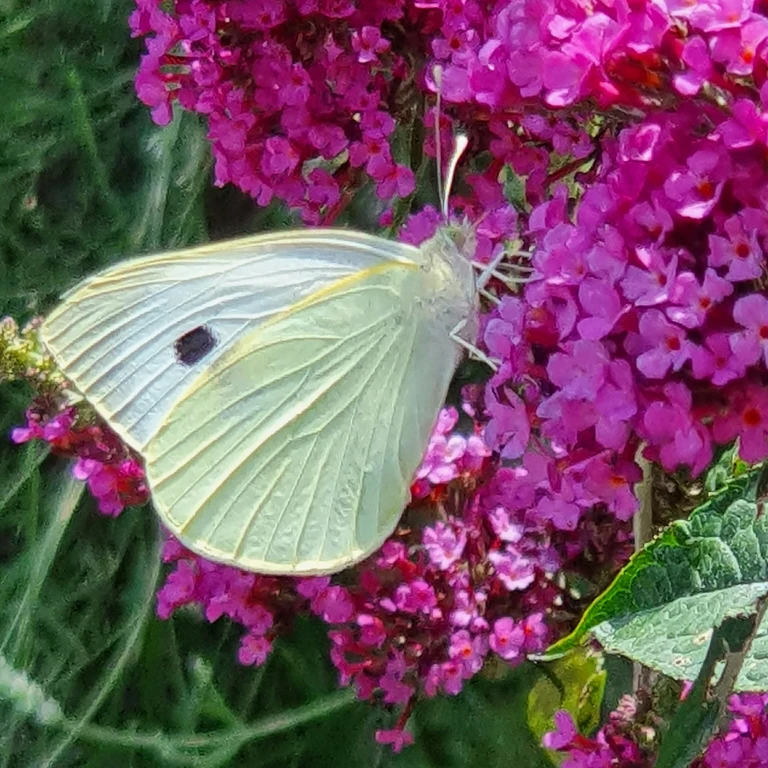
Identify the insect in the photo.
Pieris brassicae
